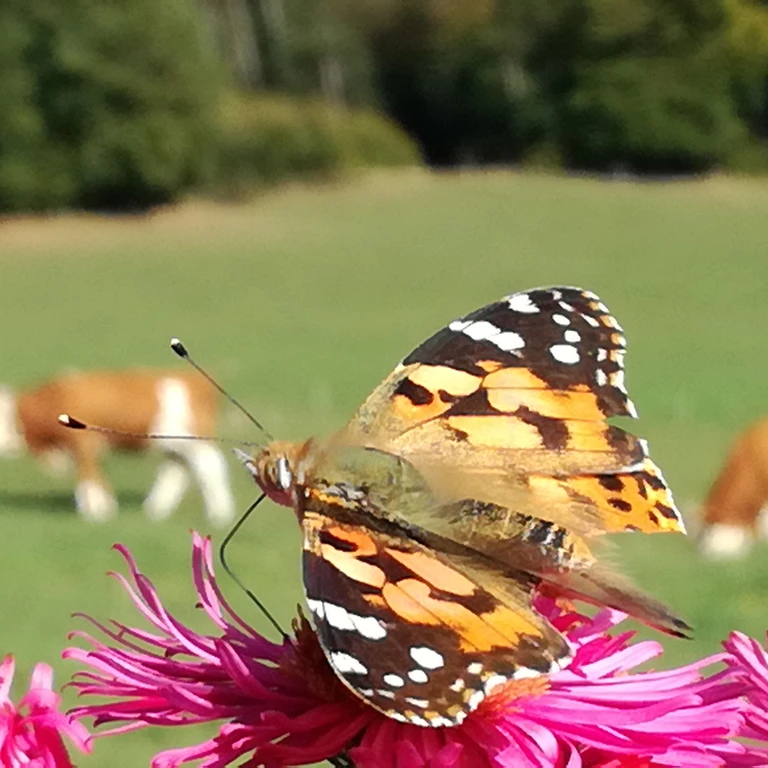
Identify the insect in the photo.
Vanessa cardui
